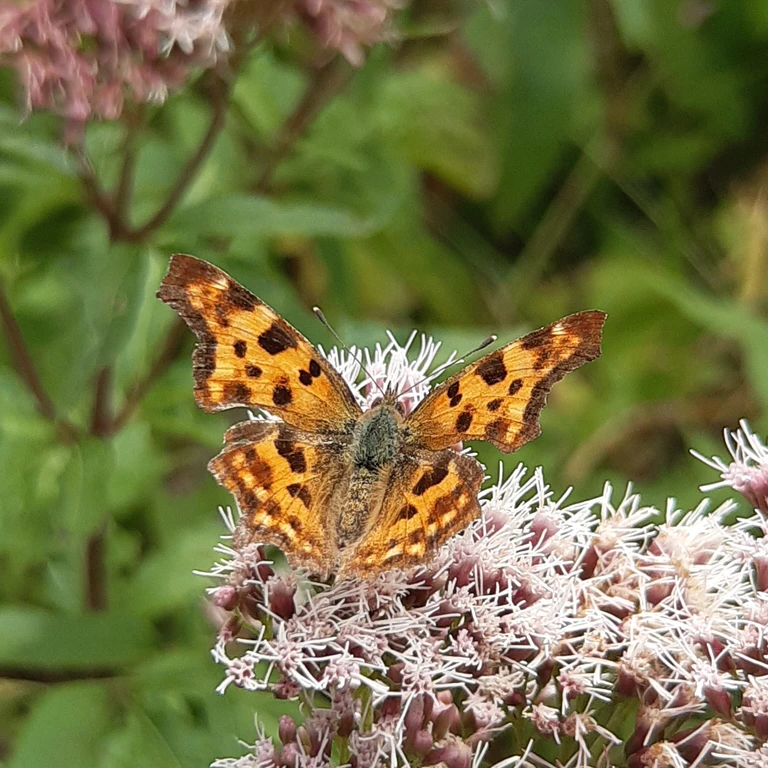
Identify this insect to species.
Polygonia c-album
